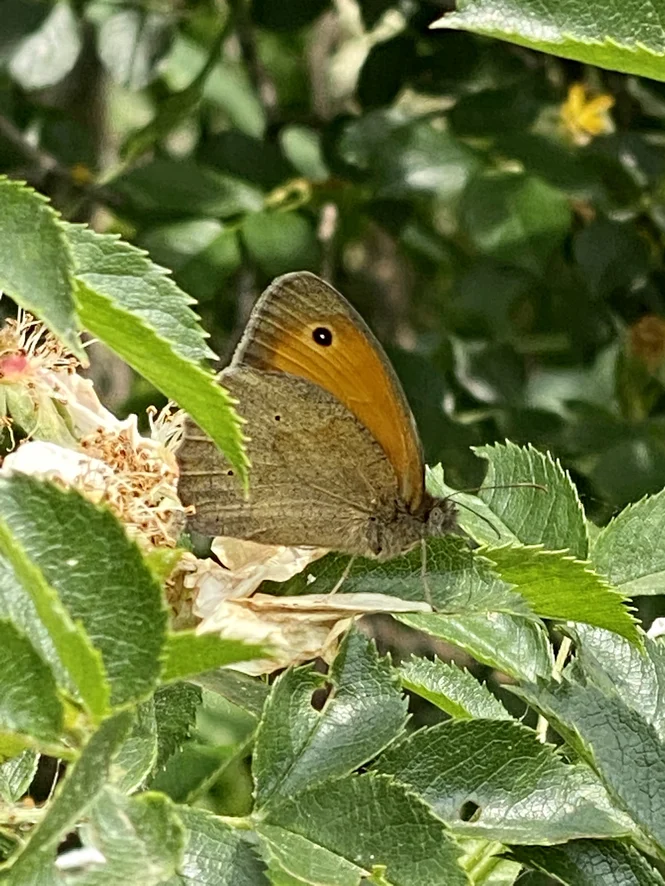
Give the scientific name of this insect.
Maniola jurtina
